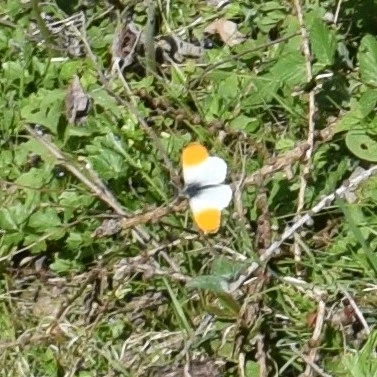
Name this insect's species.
Anthocharis cardamines
